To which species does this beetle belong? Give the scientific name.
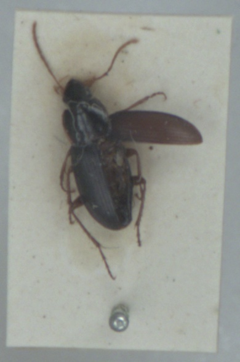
Calathus melanocephalus
